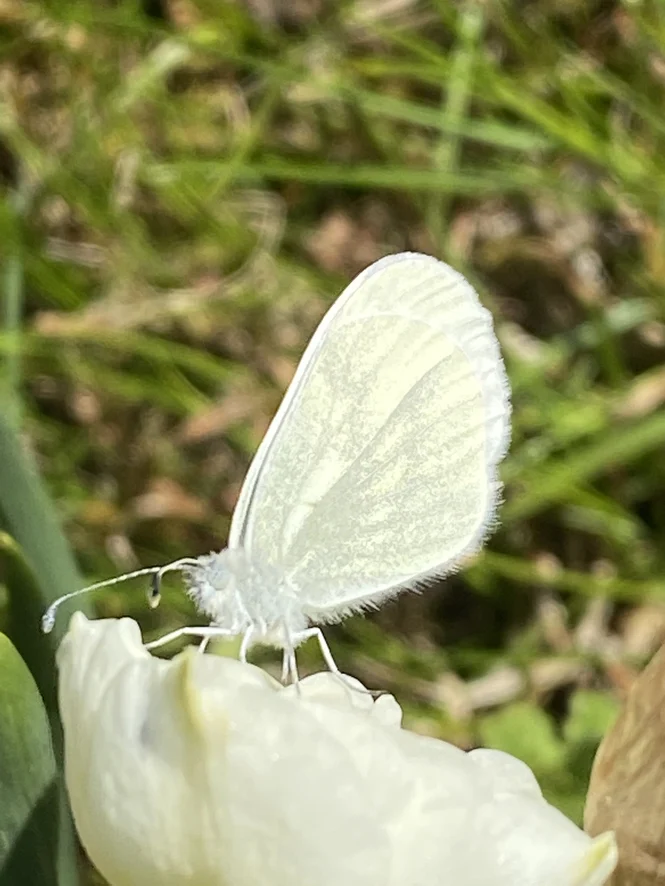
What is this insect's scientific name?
Leptidea sinapis/juvernica
